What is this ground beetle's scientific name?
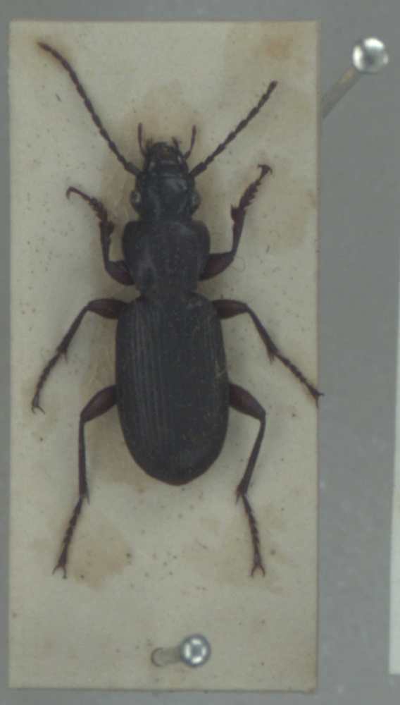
Pterostichus macer
